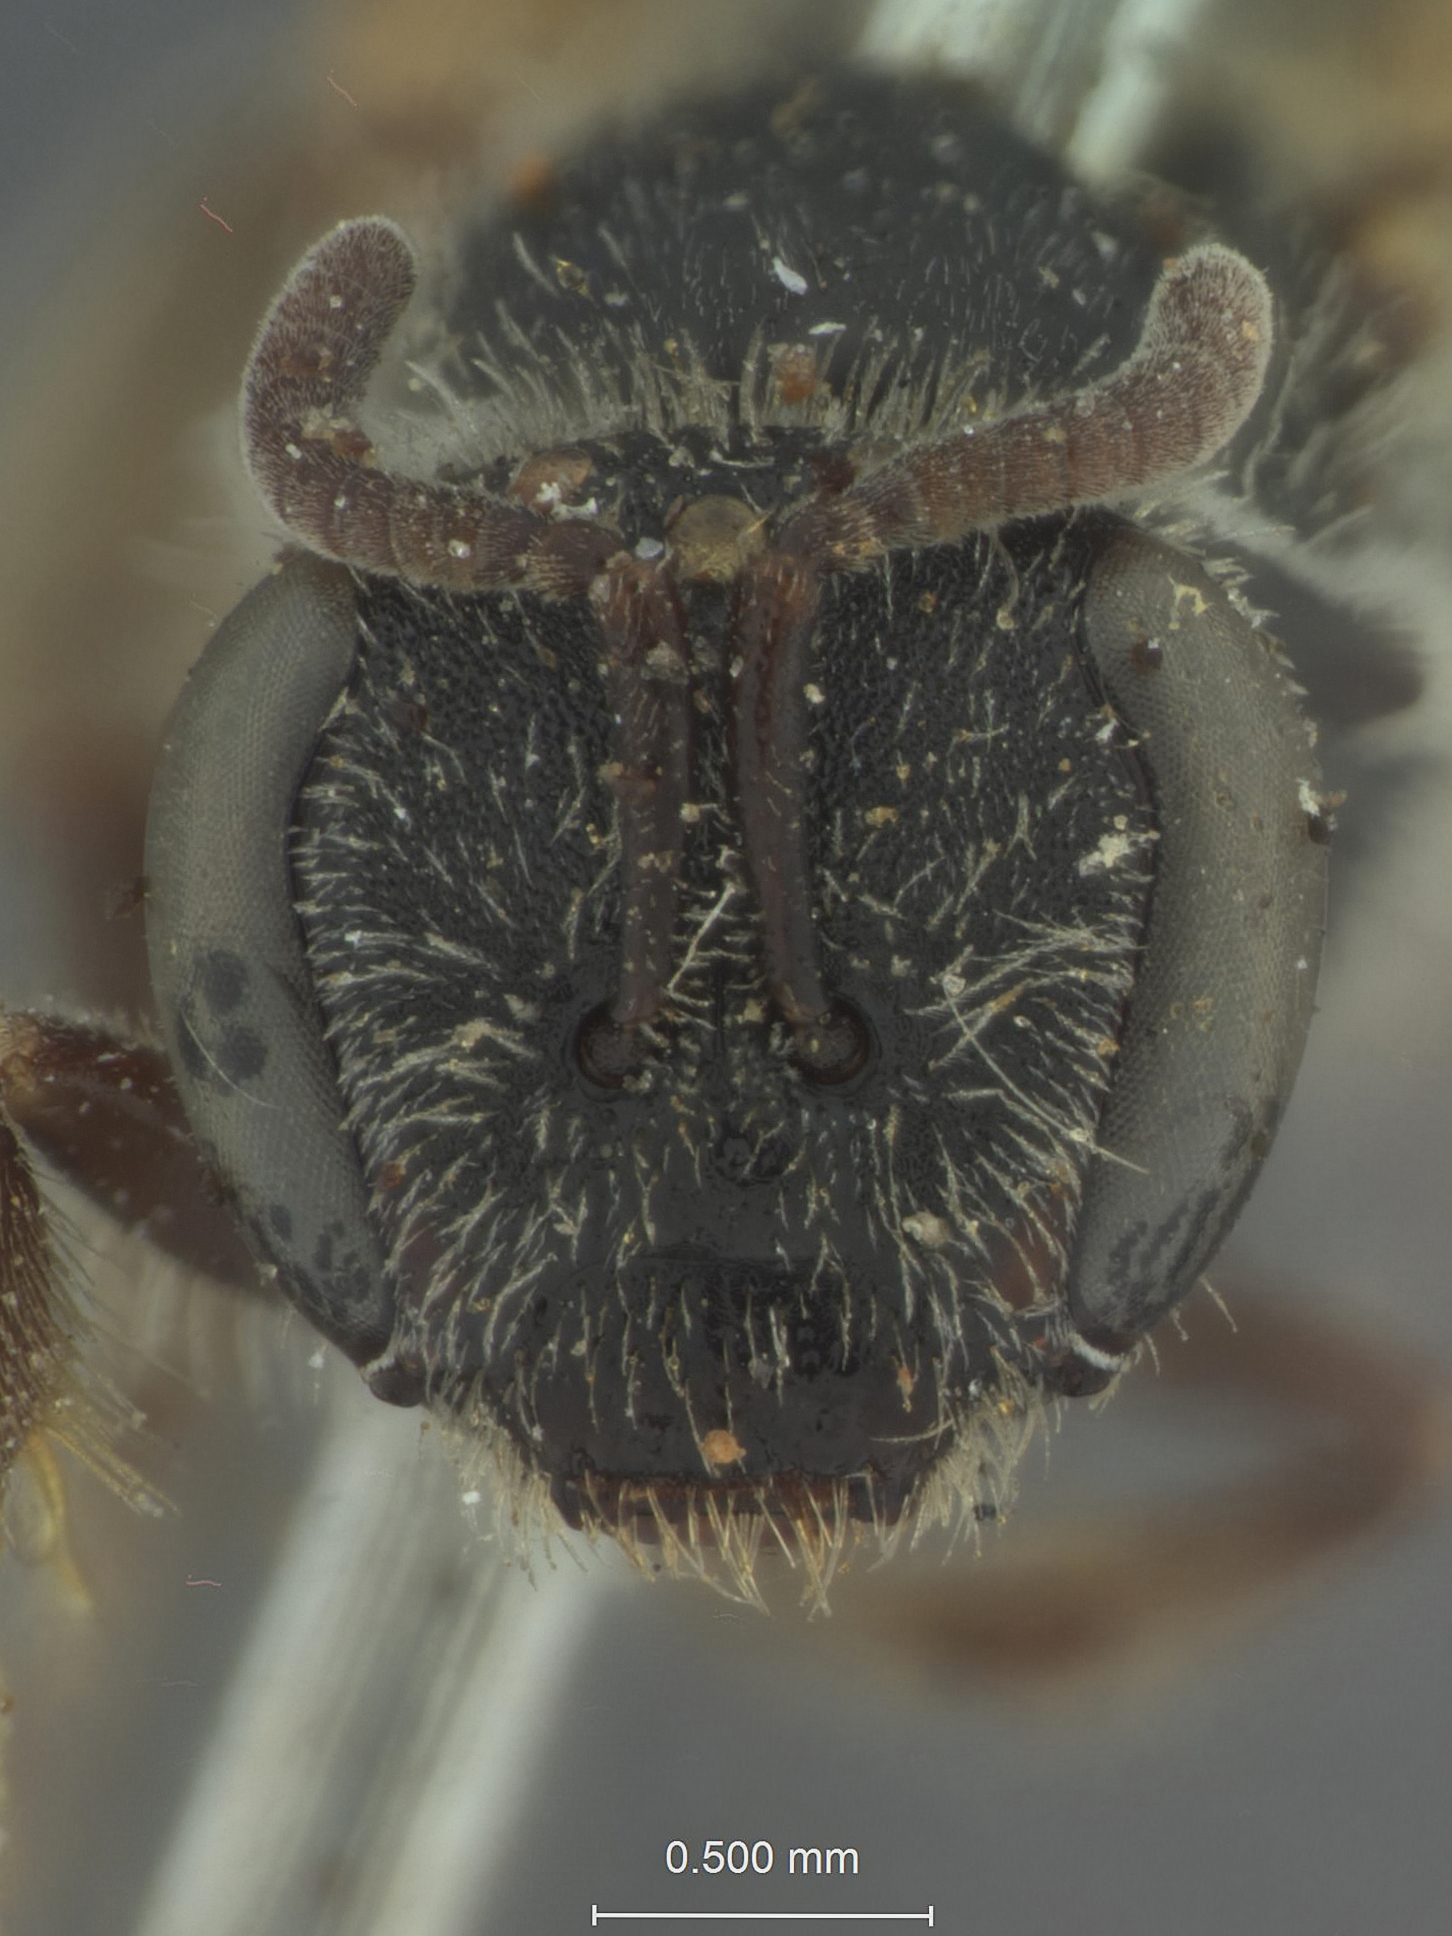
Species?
Halictus cordleyi
